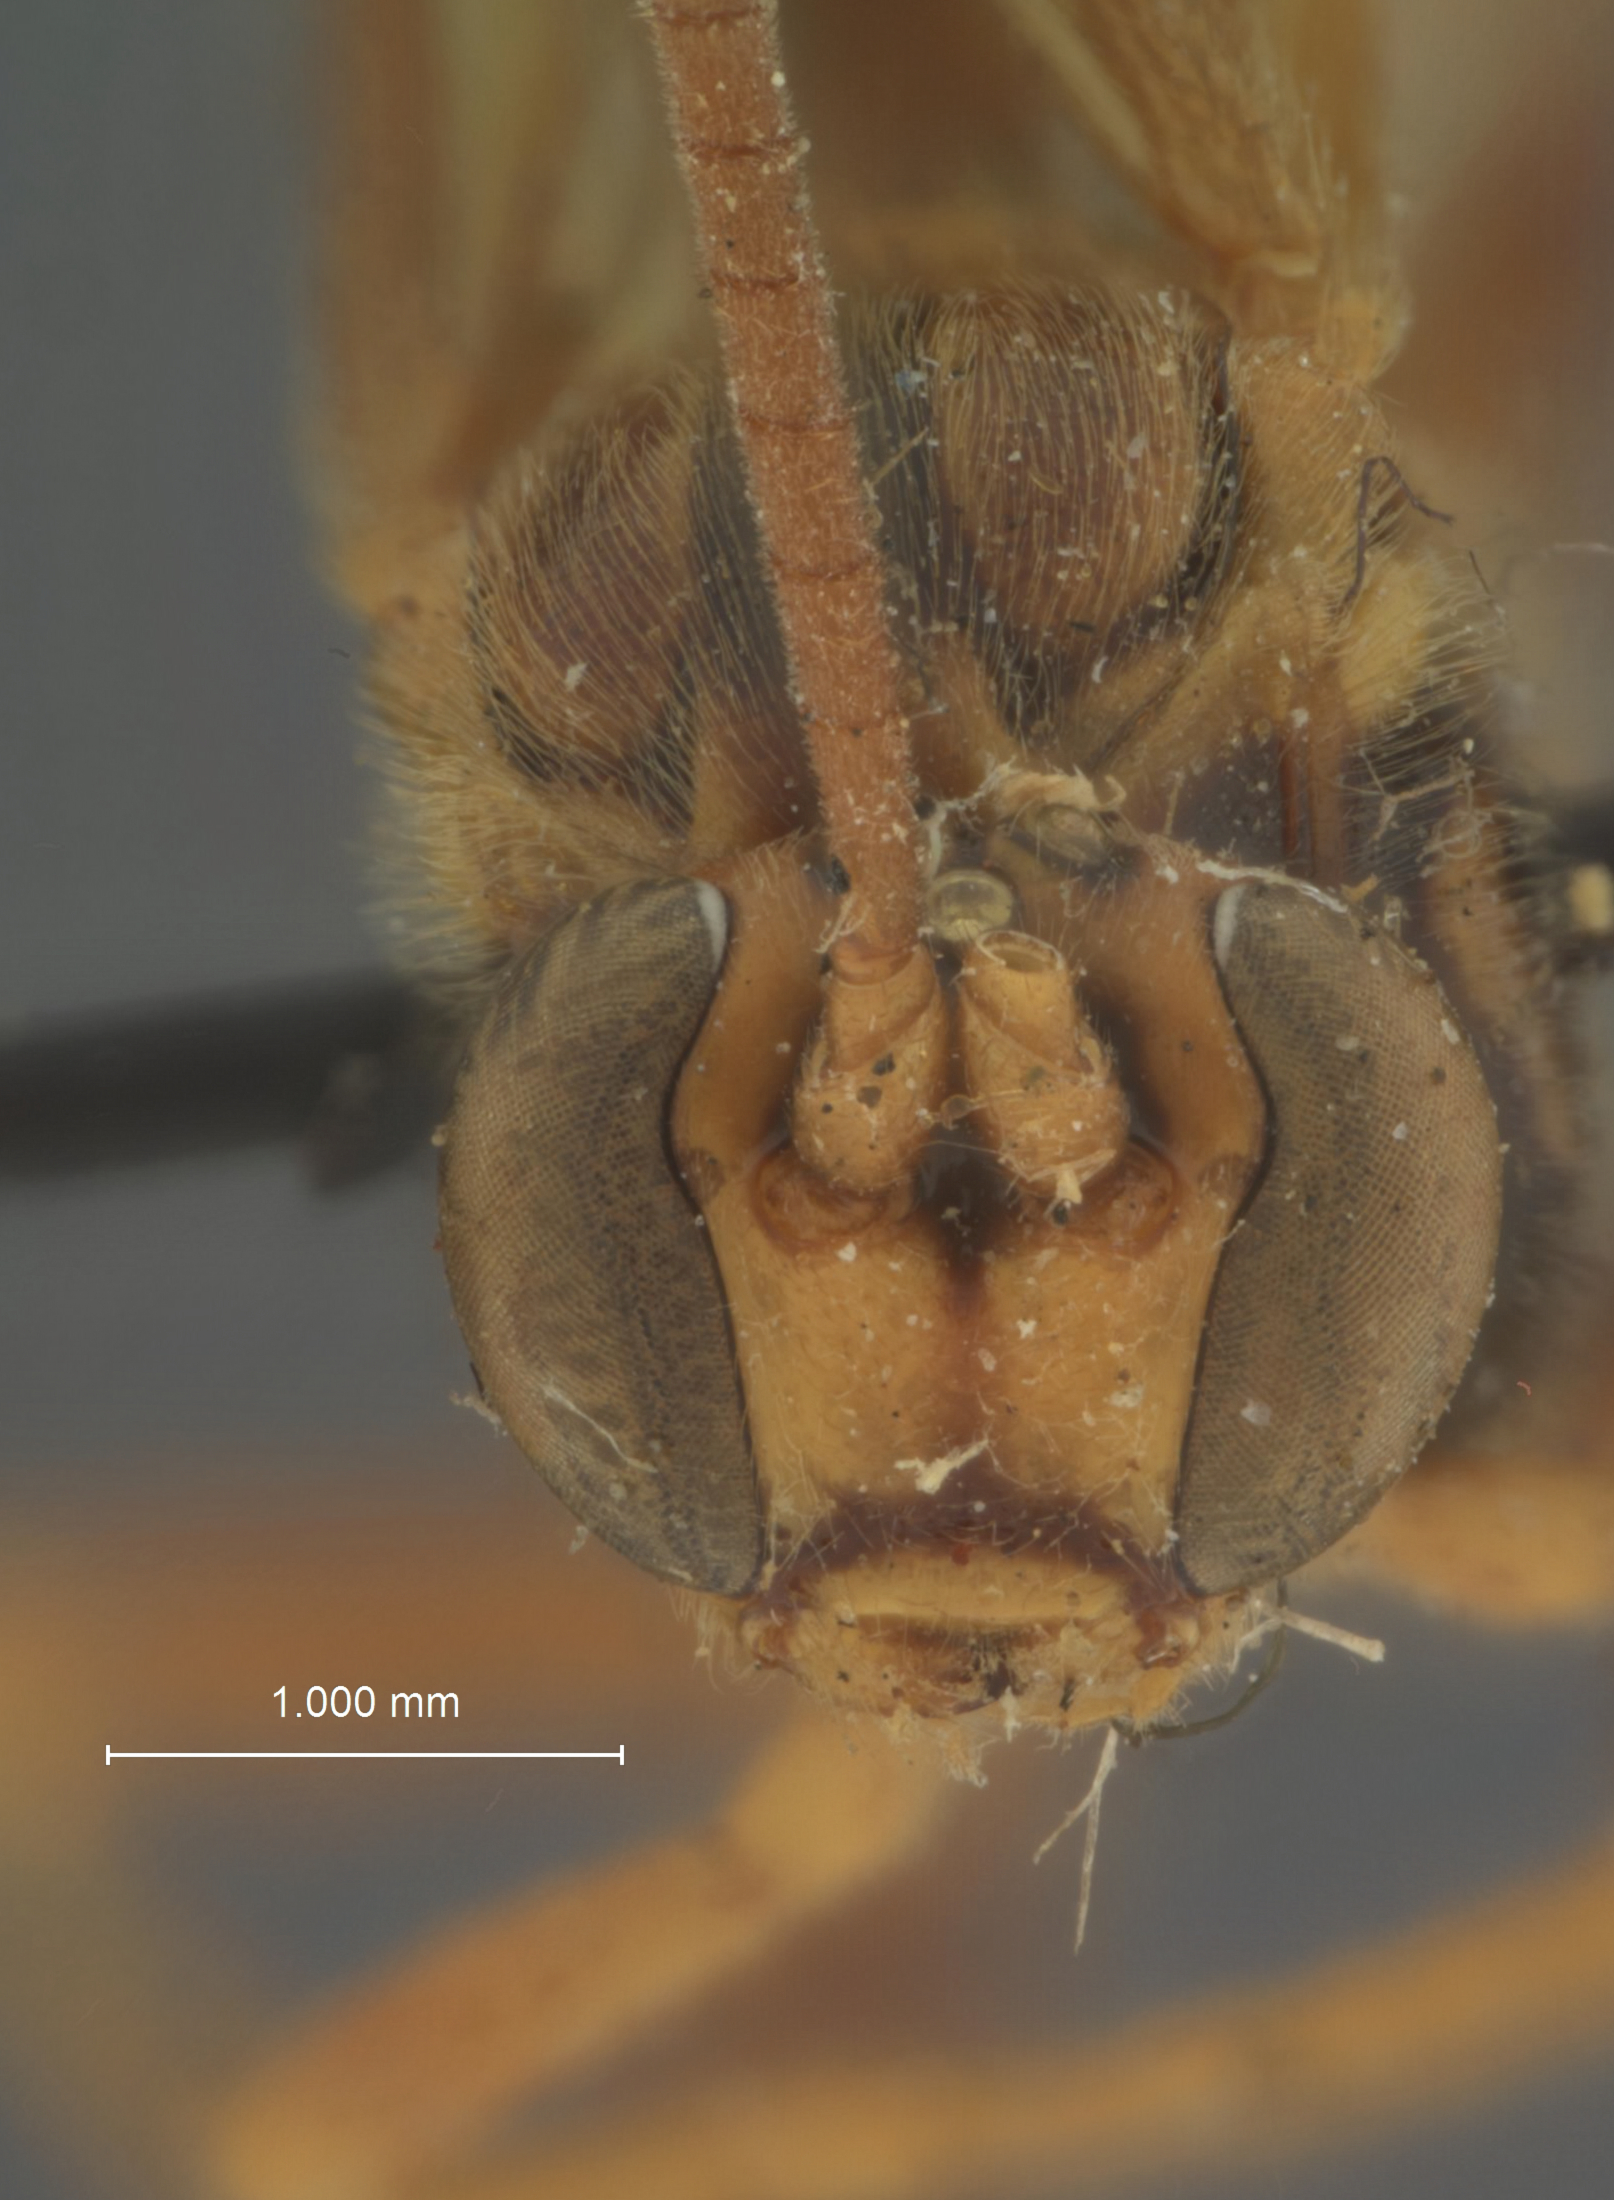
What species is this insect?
Theronia japonica
